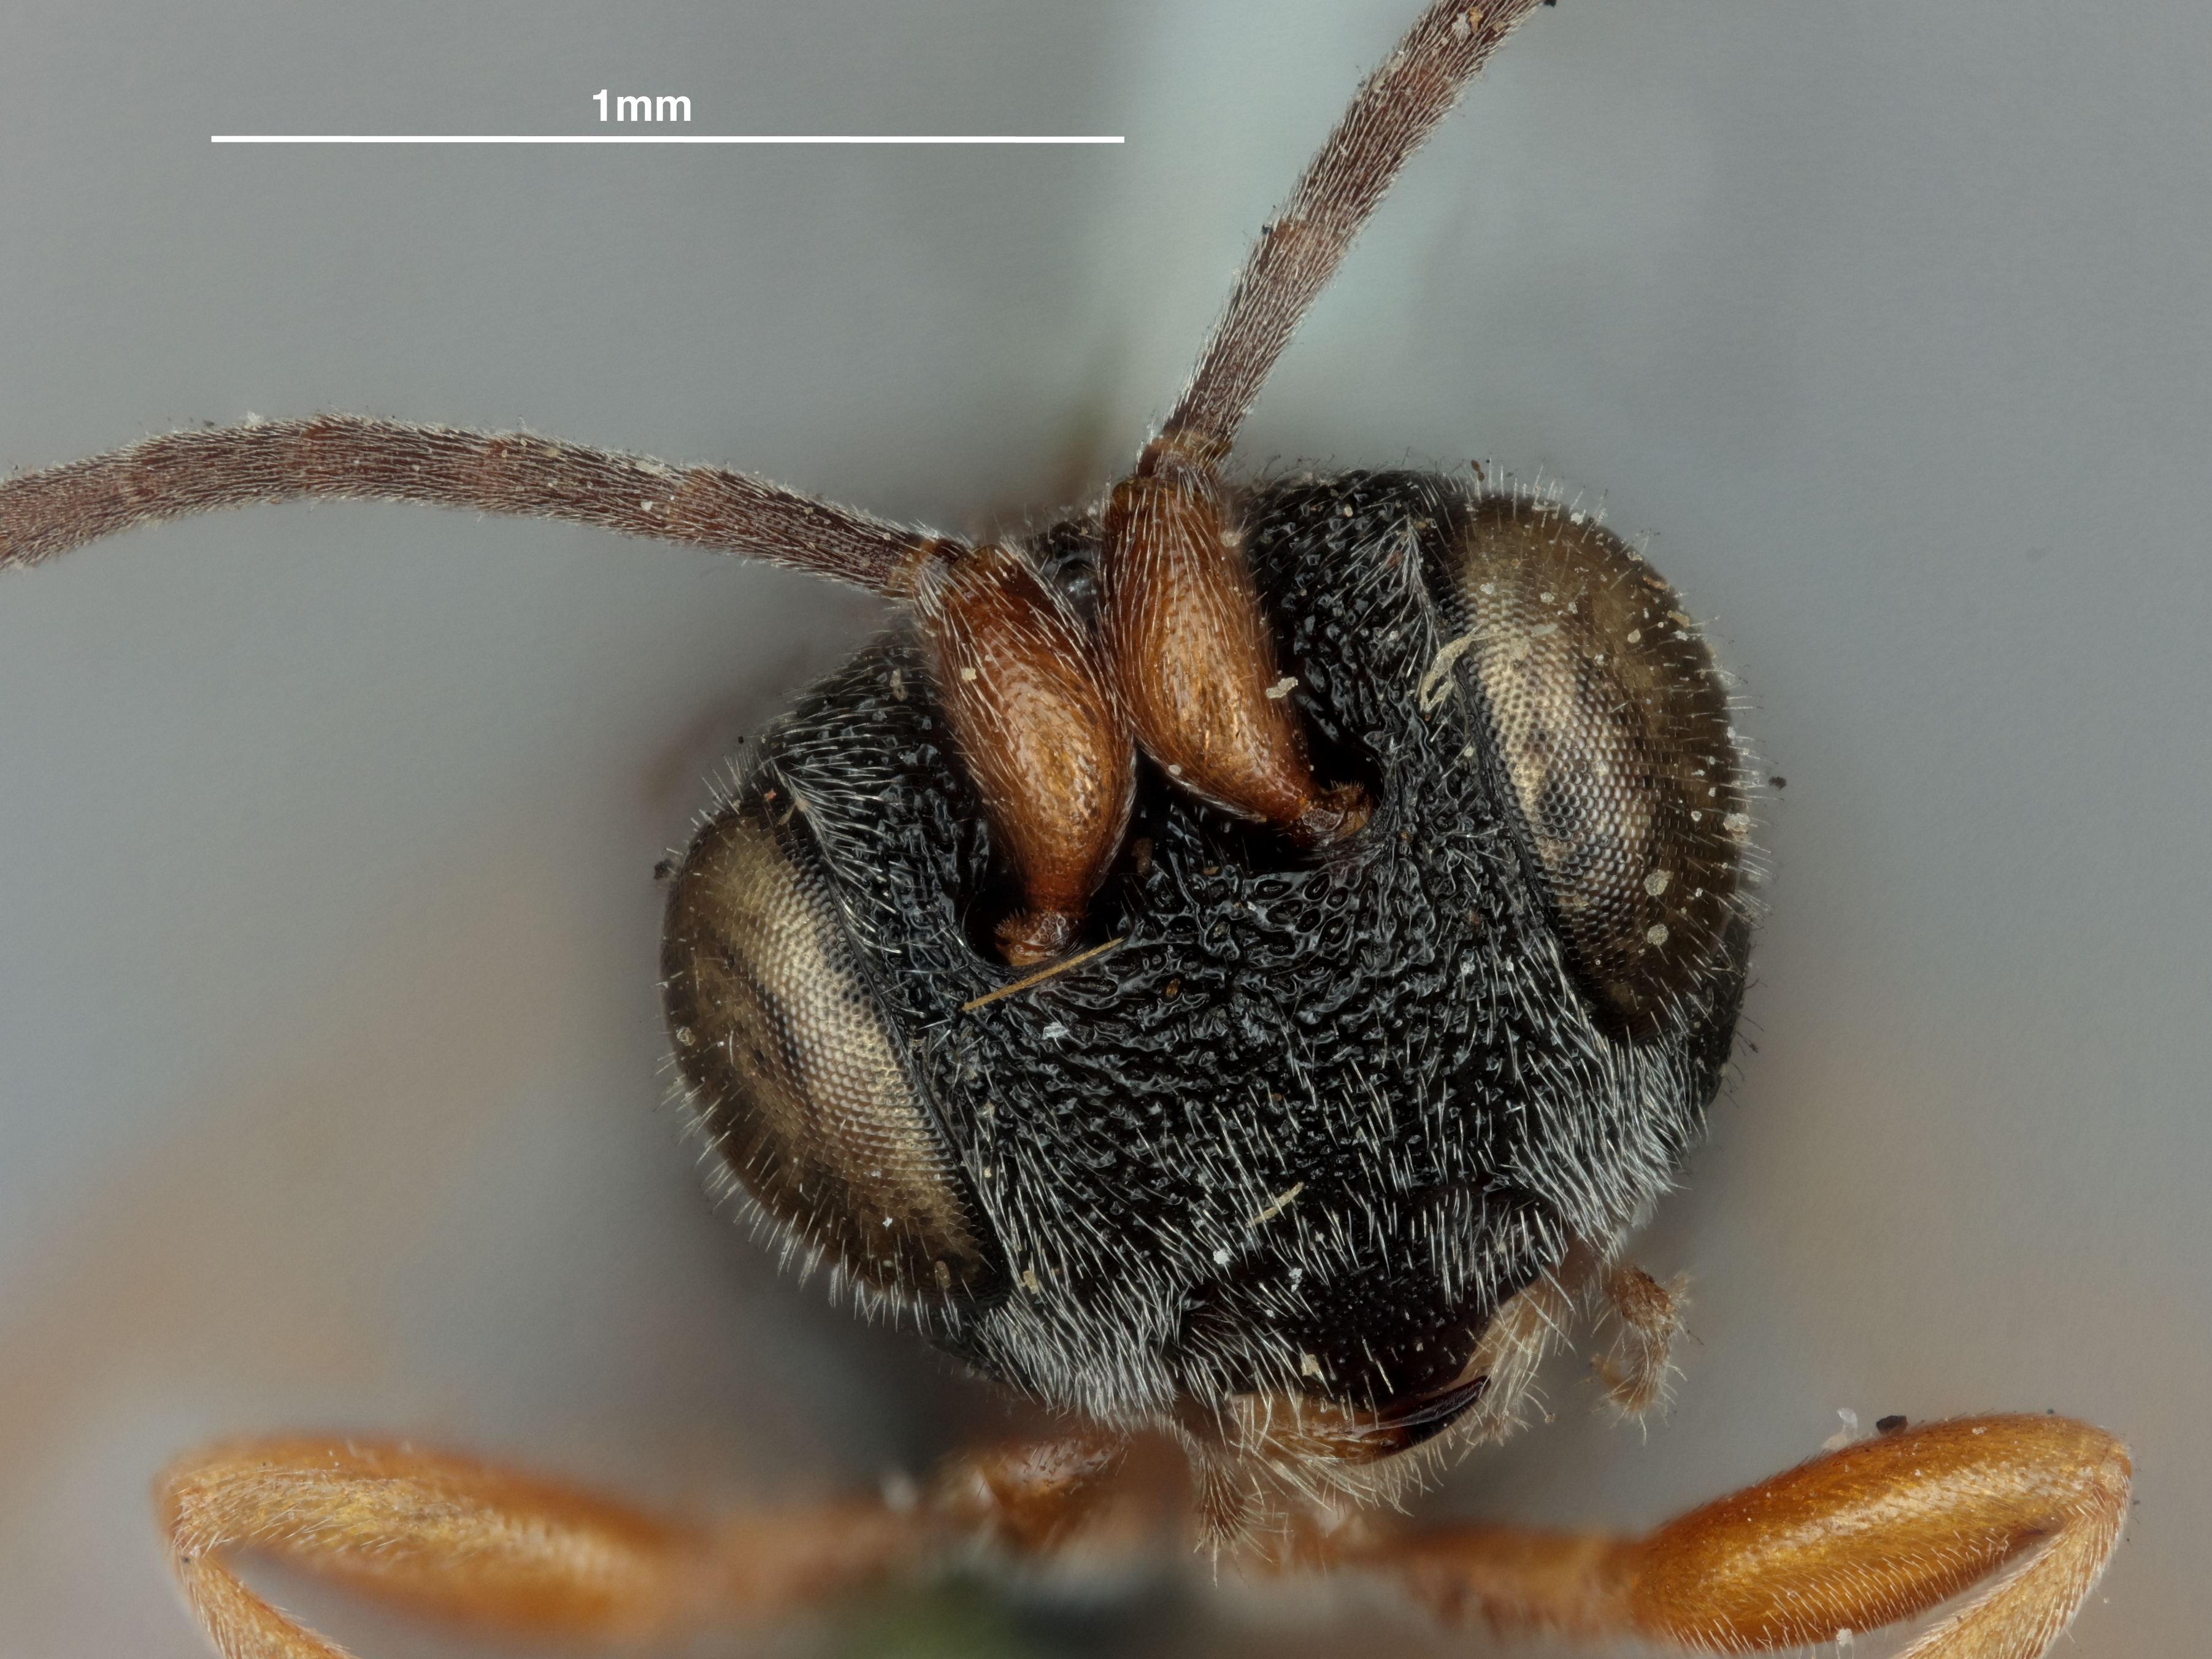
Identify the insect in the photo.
Chelonus connectens
